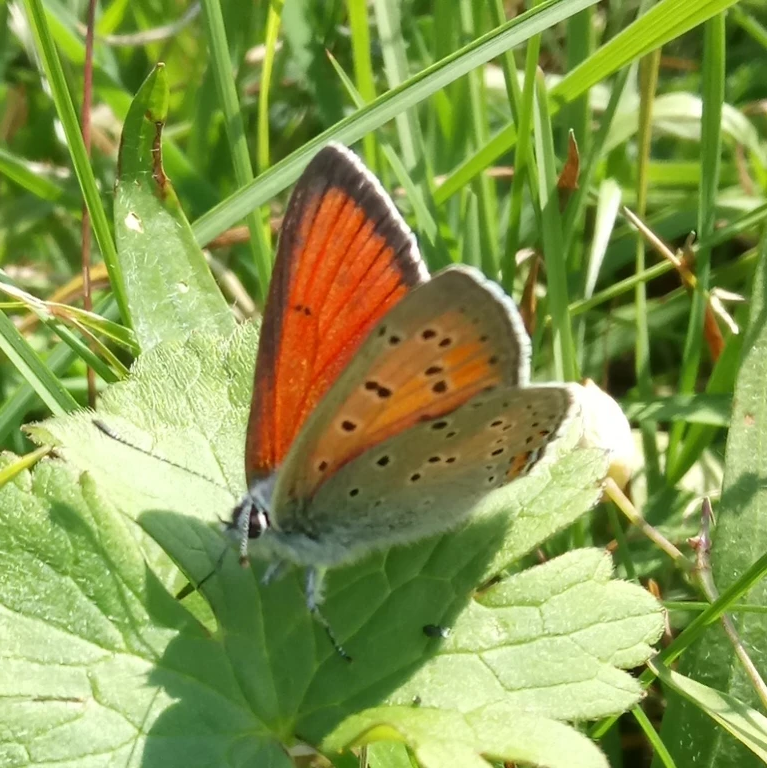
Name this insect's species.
Lycaena hippothoe (also Palaeochrysophanus hippothoe)
